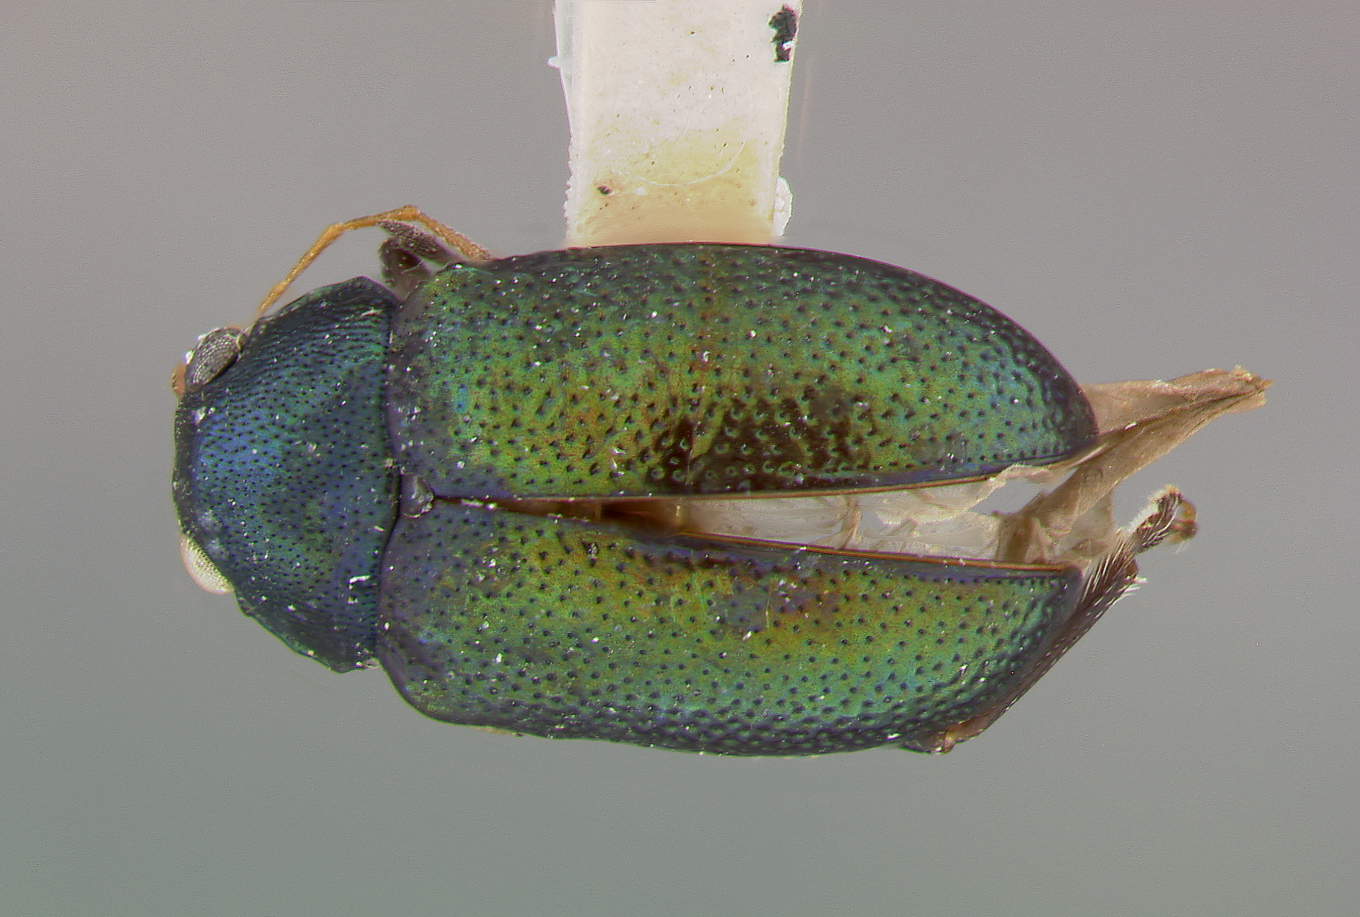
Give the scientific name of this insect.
Colaspis sanguinea
